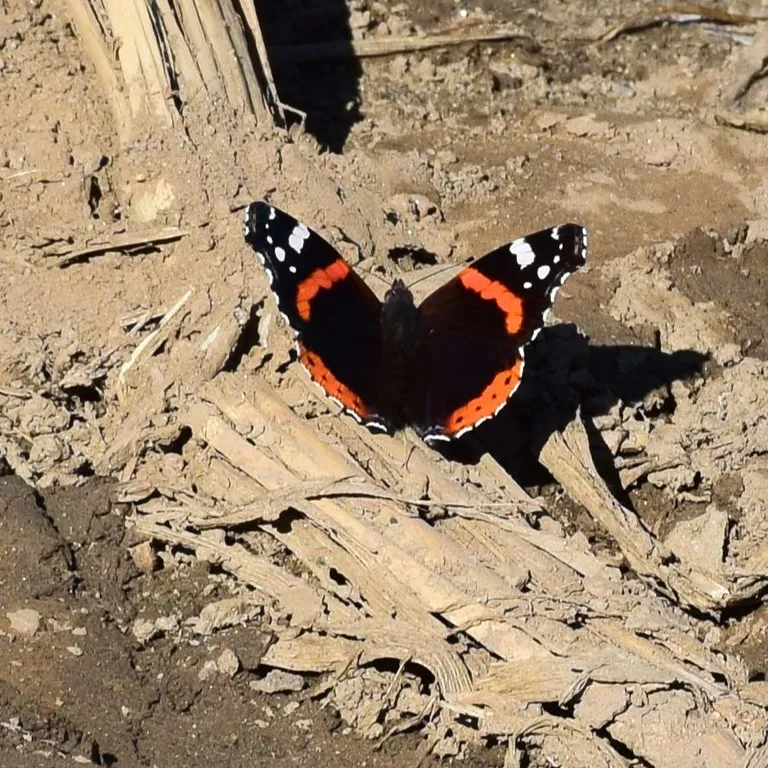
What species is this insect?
Vanessa atalanta
